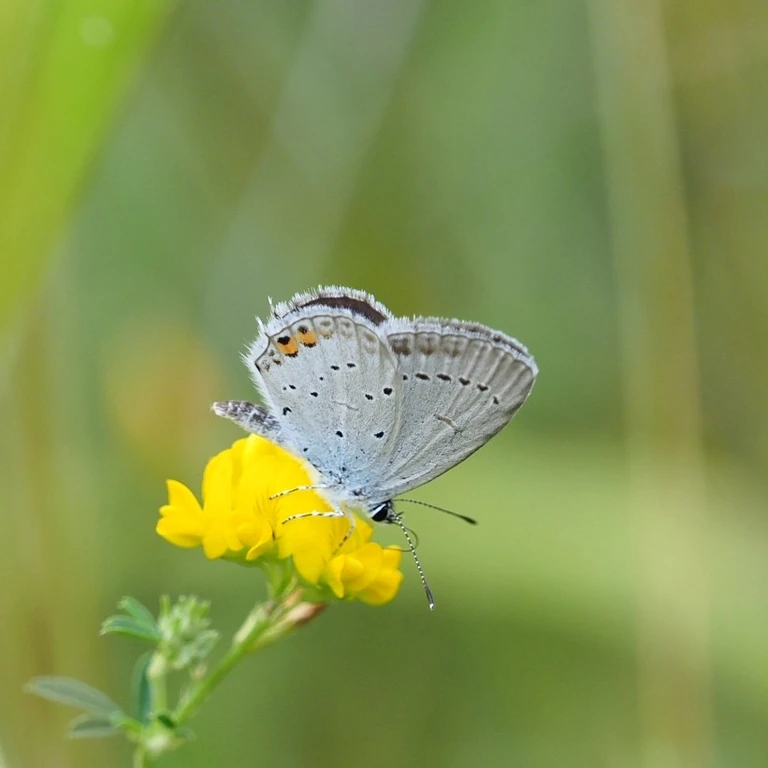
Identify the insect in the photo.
Cupido argiades (also Elkalyce argiades)
